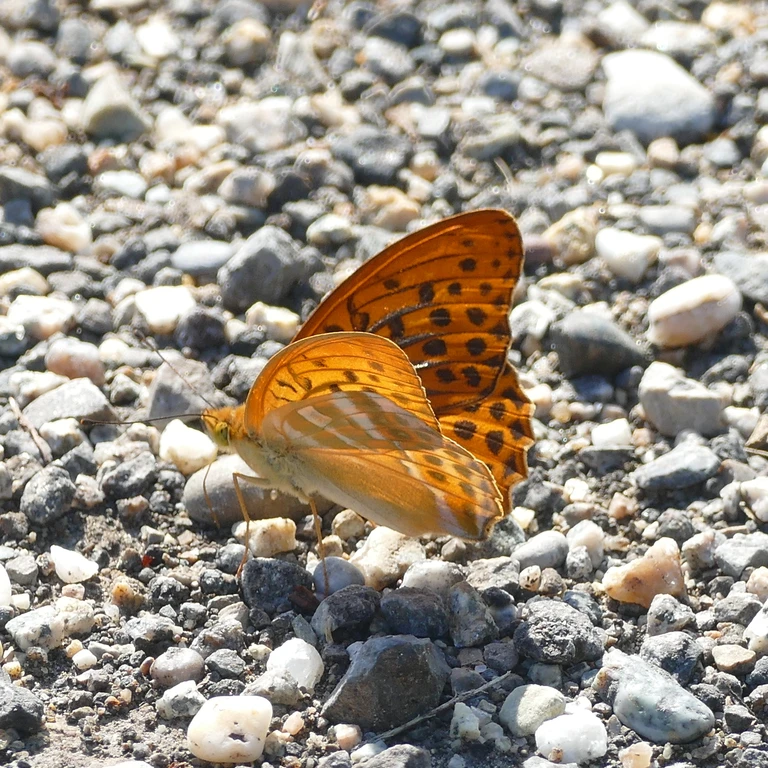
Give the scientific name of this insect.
Argynnis paphia
